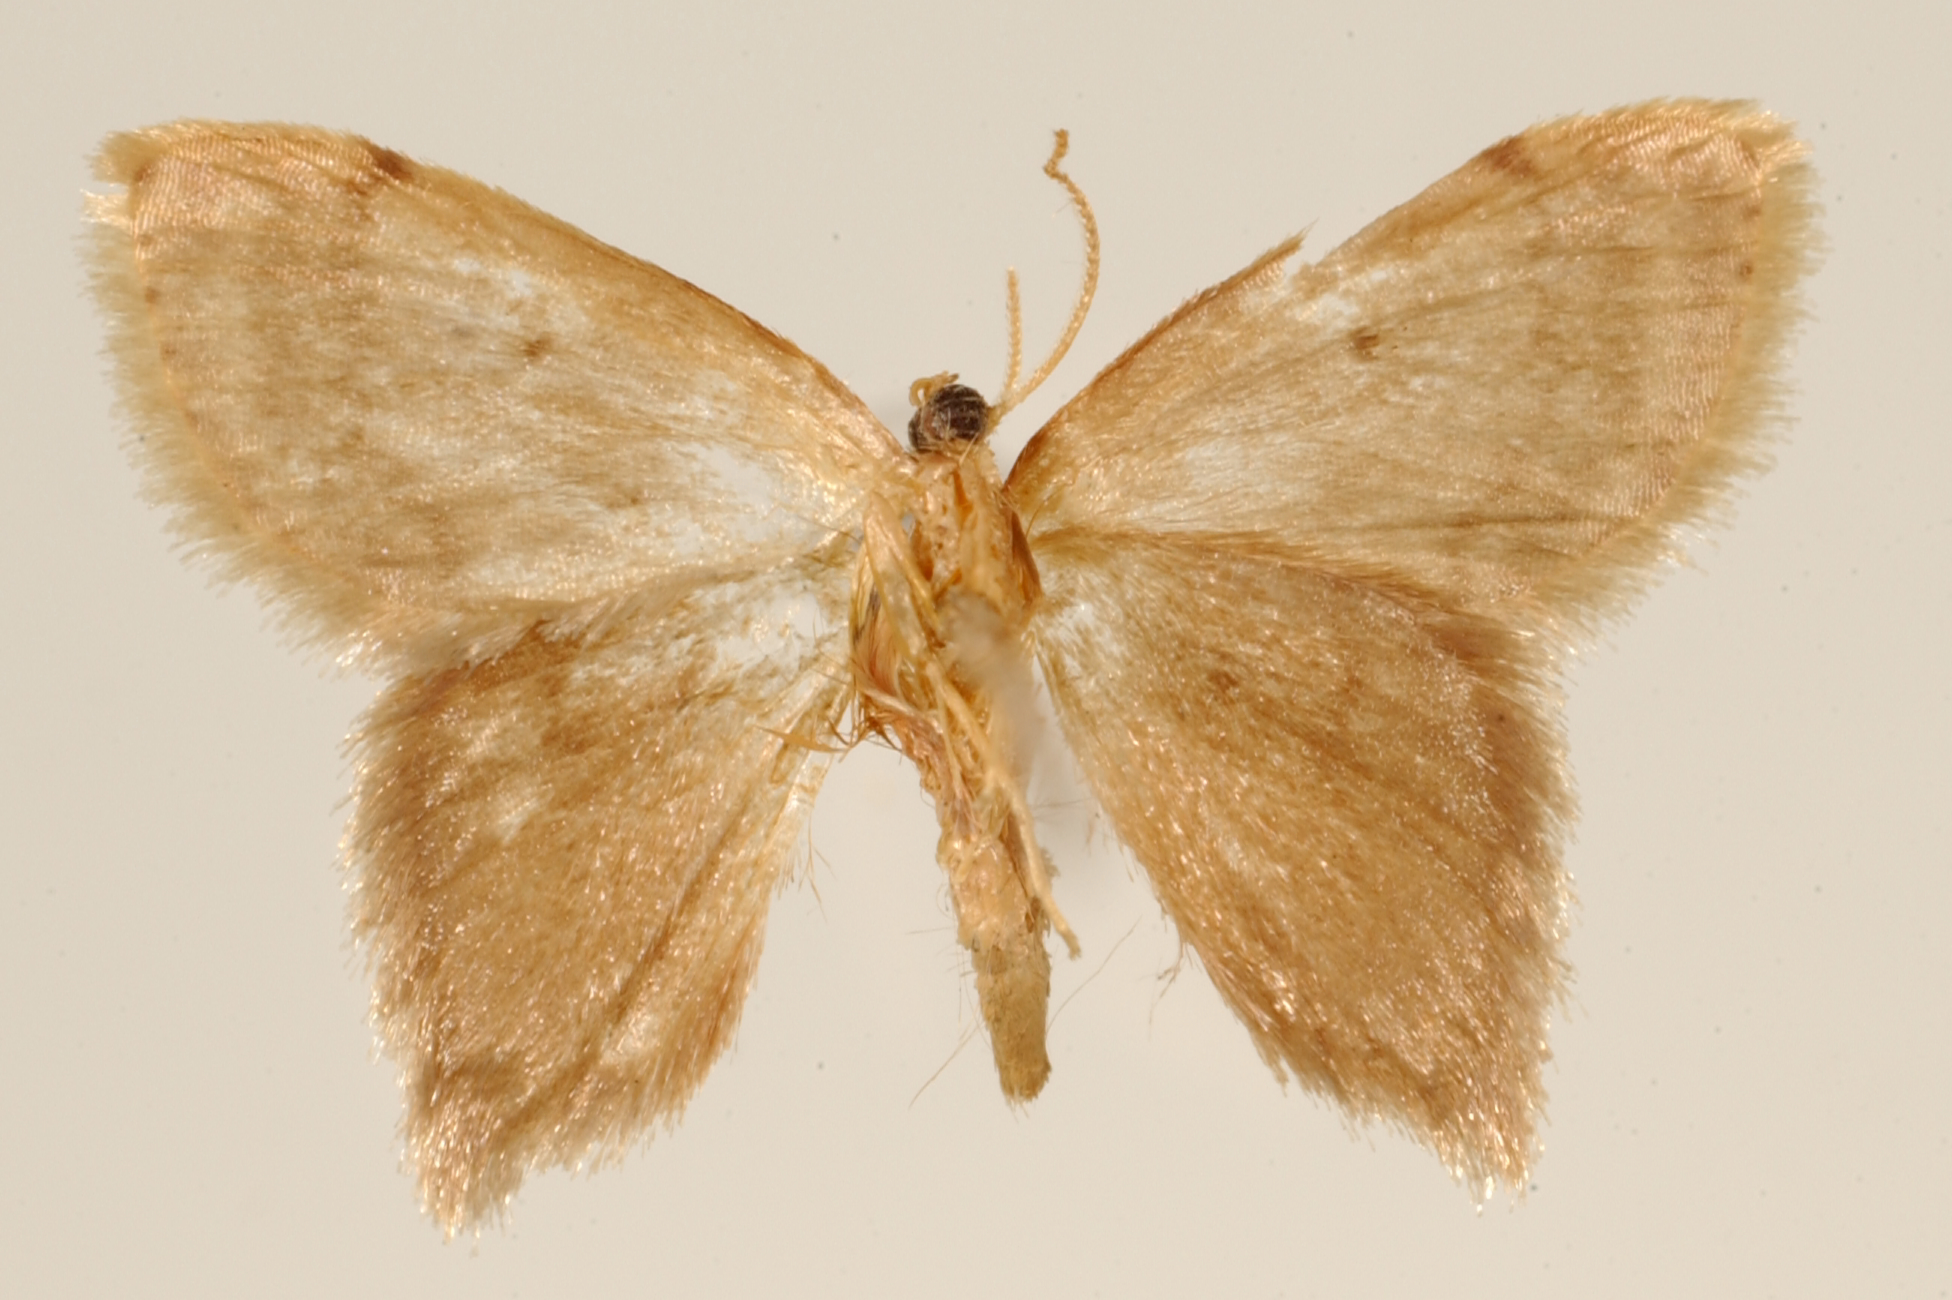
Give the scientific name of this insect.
Euacidalia prolixa
